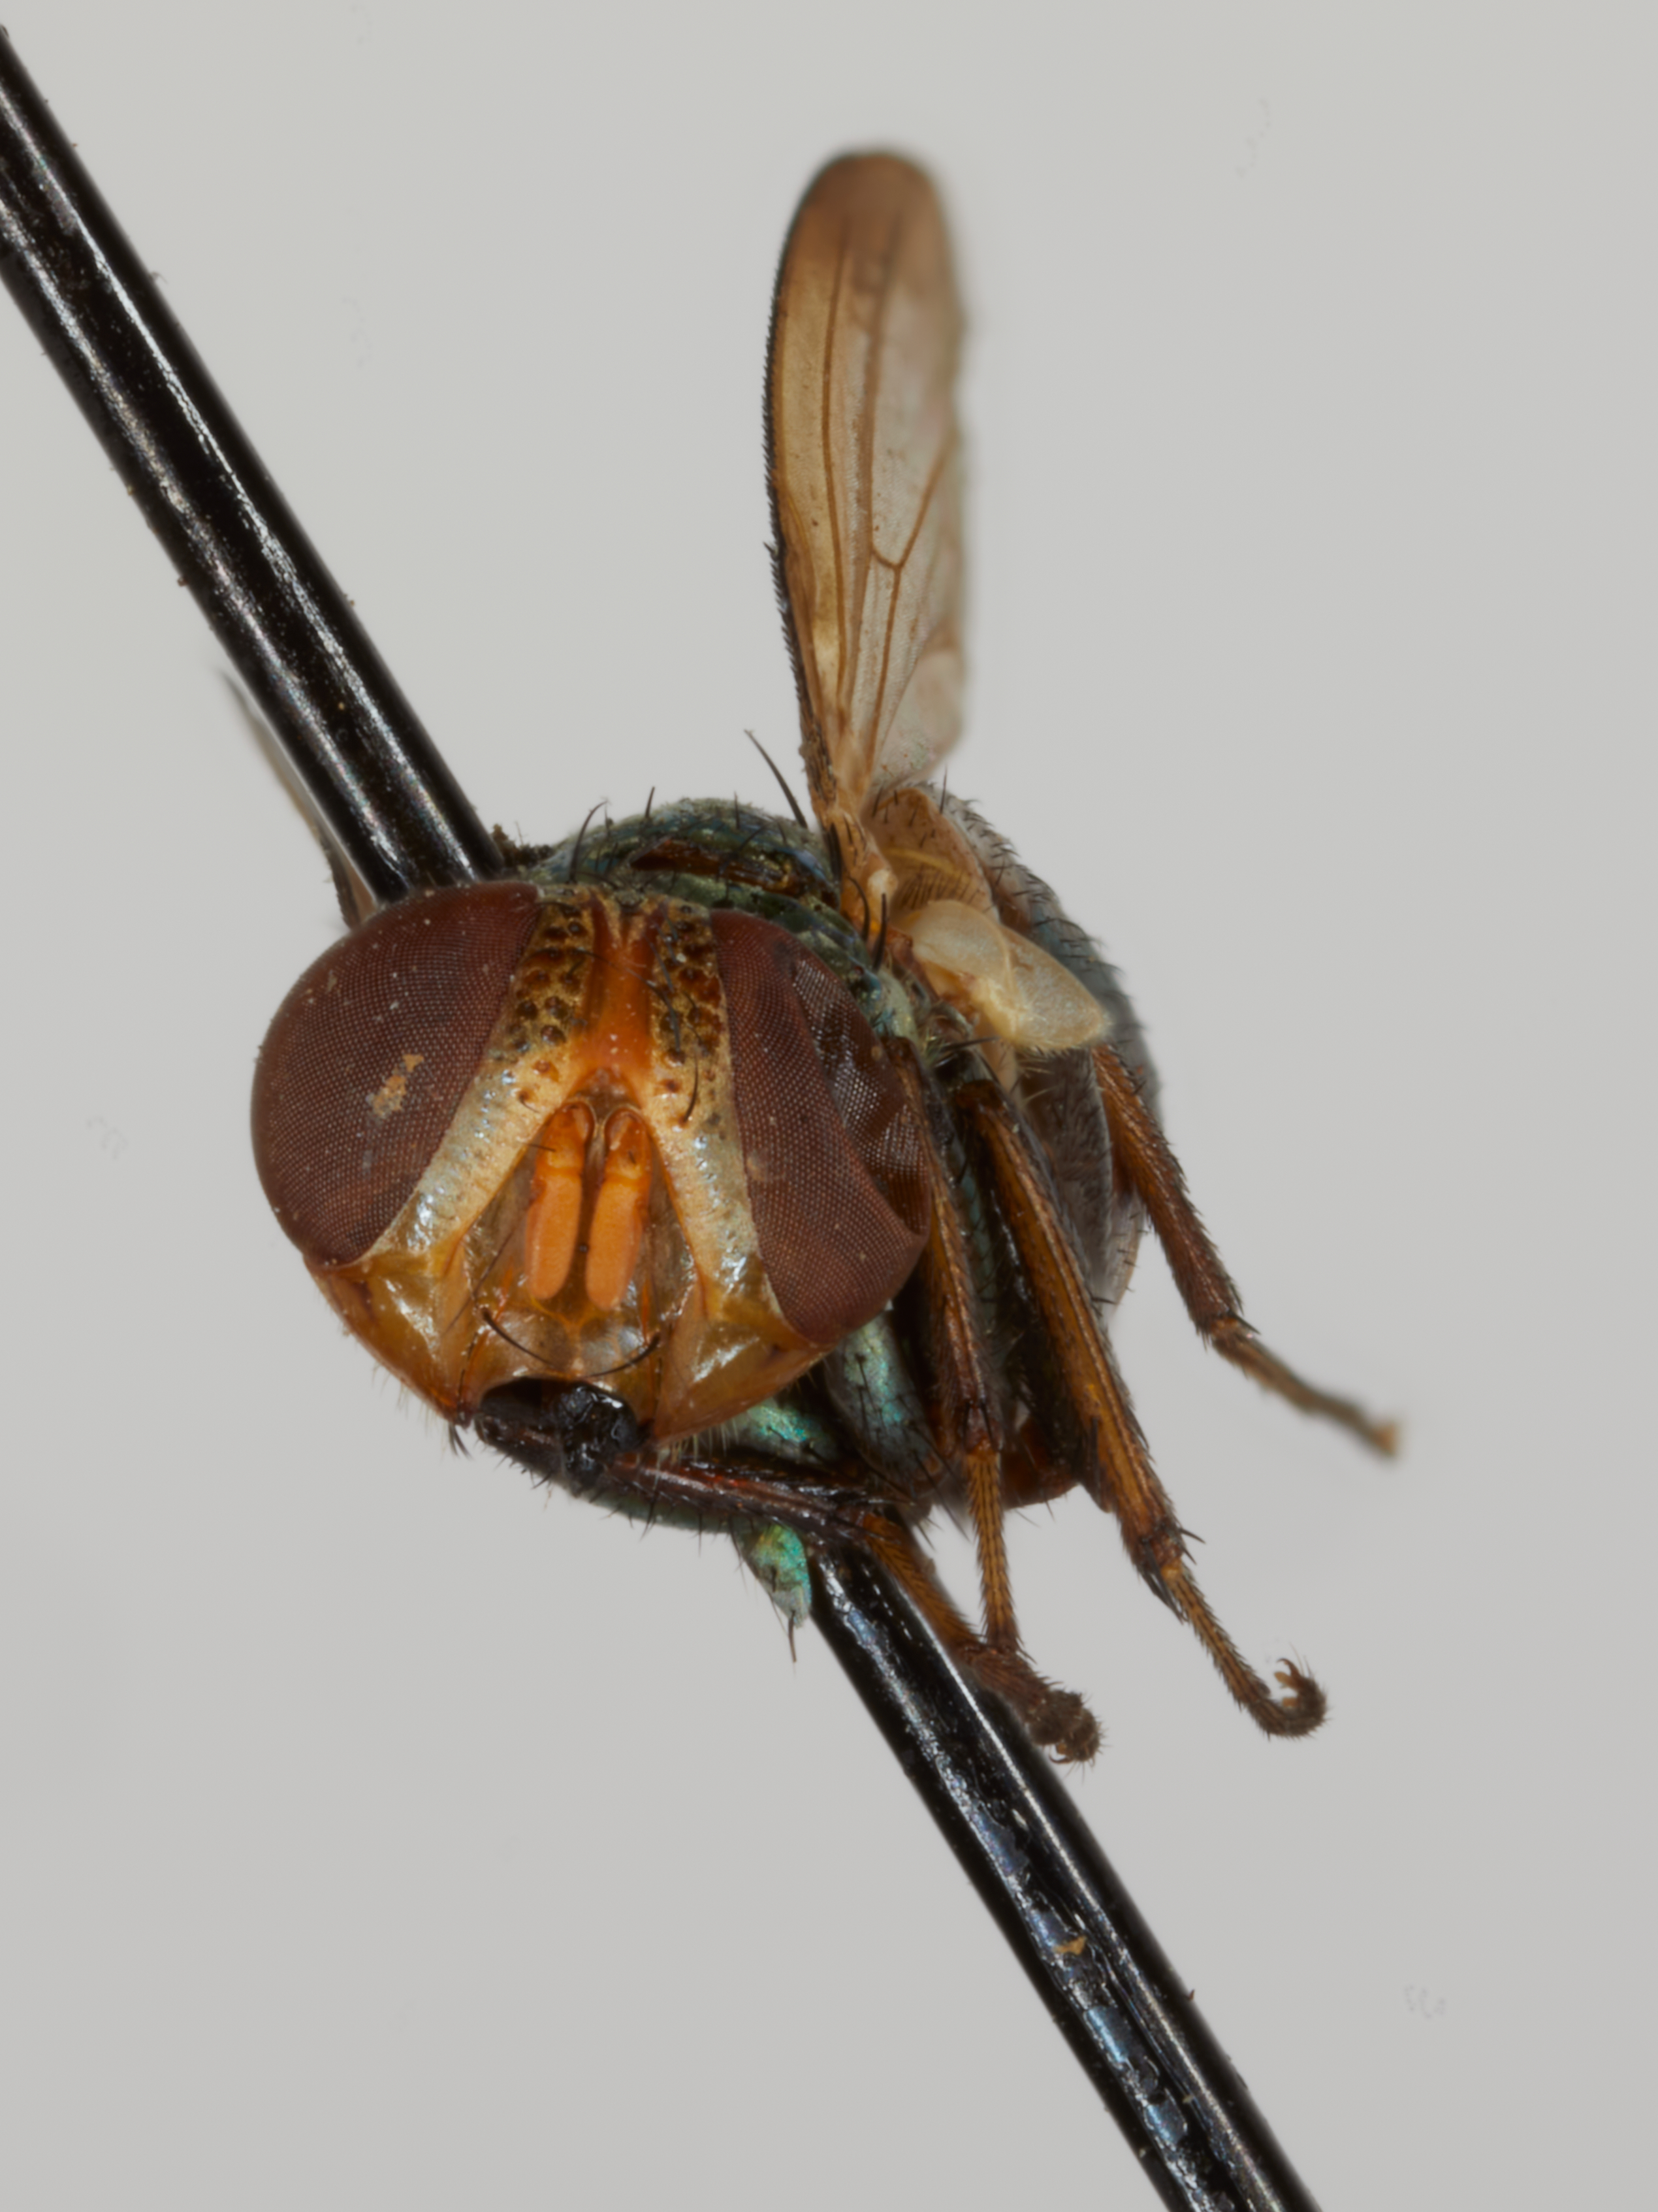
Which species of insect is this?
Metallea clausa (also Chlorrhynchomyia clausa)
